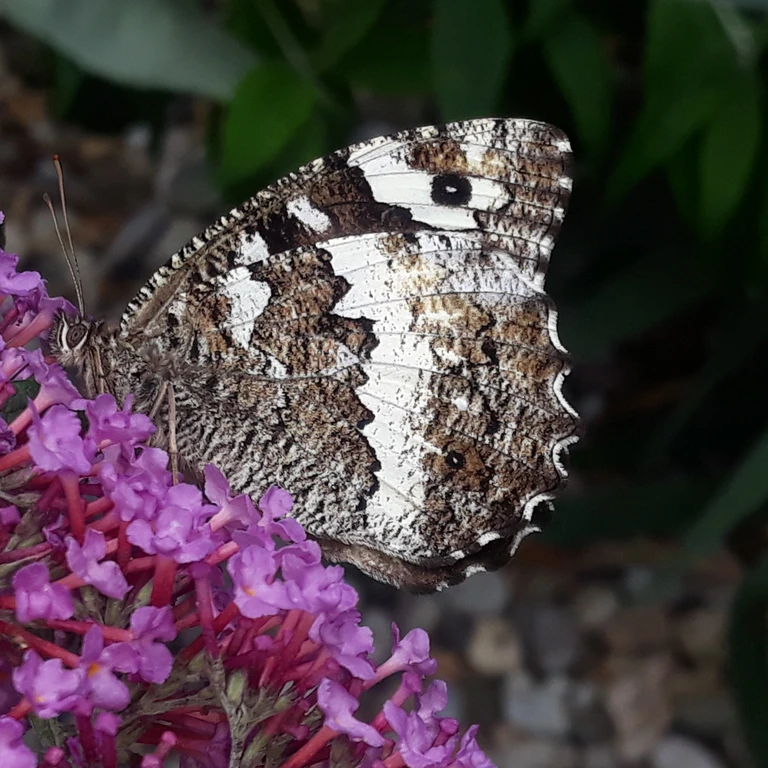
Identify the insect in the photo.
Brintesia circe
